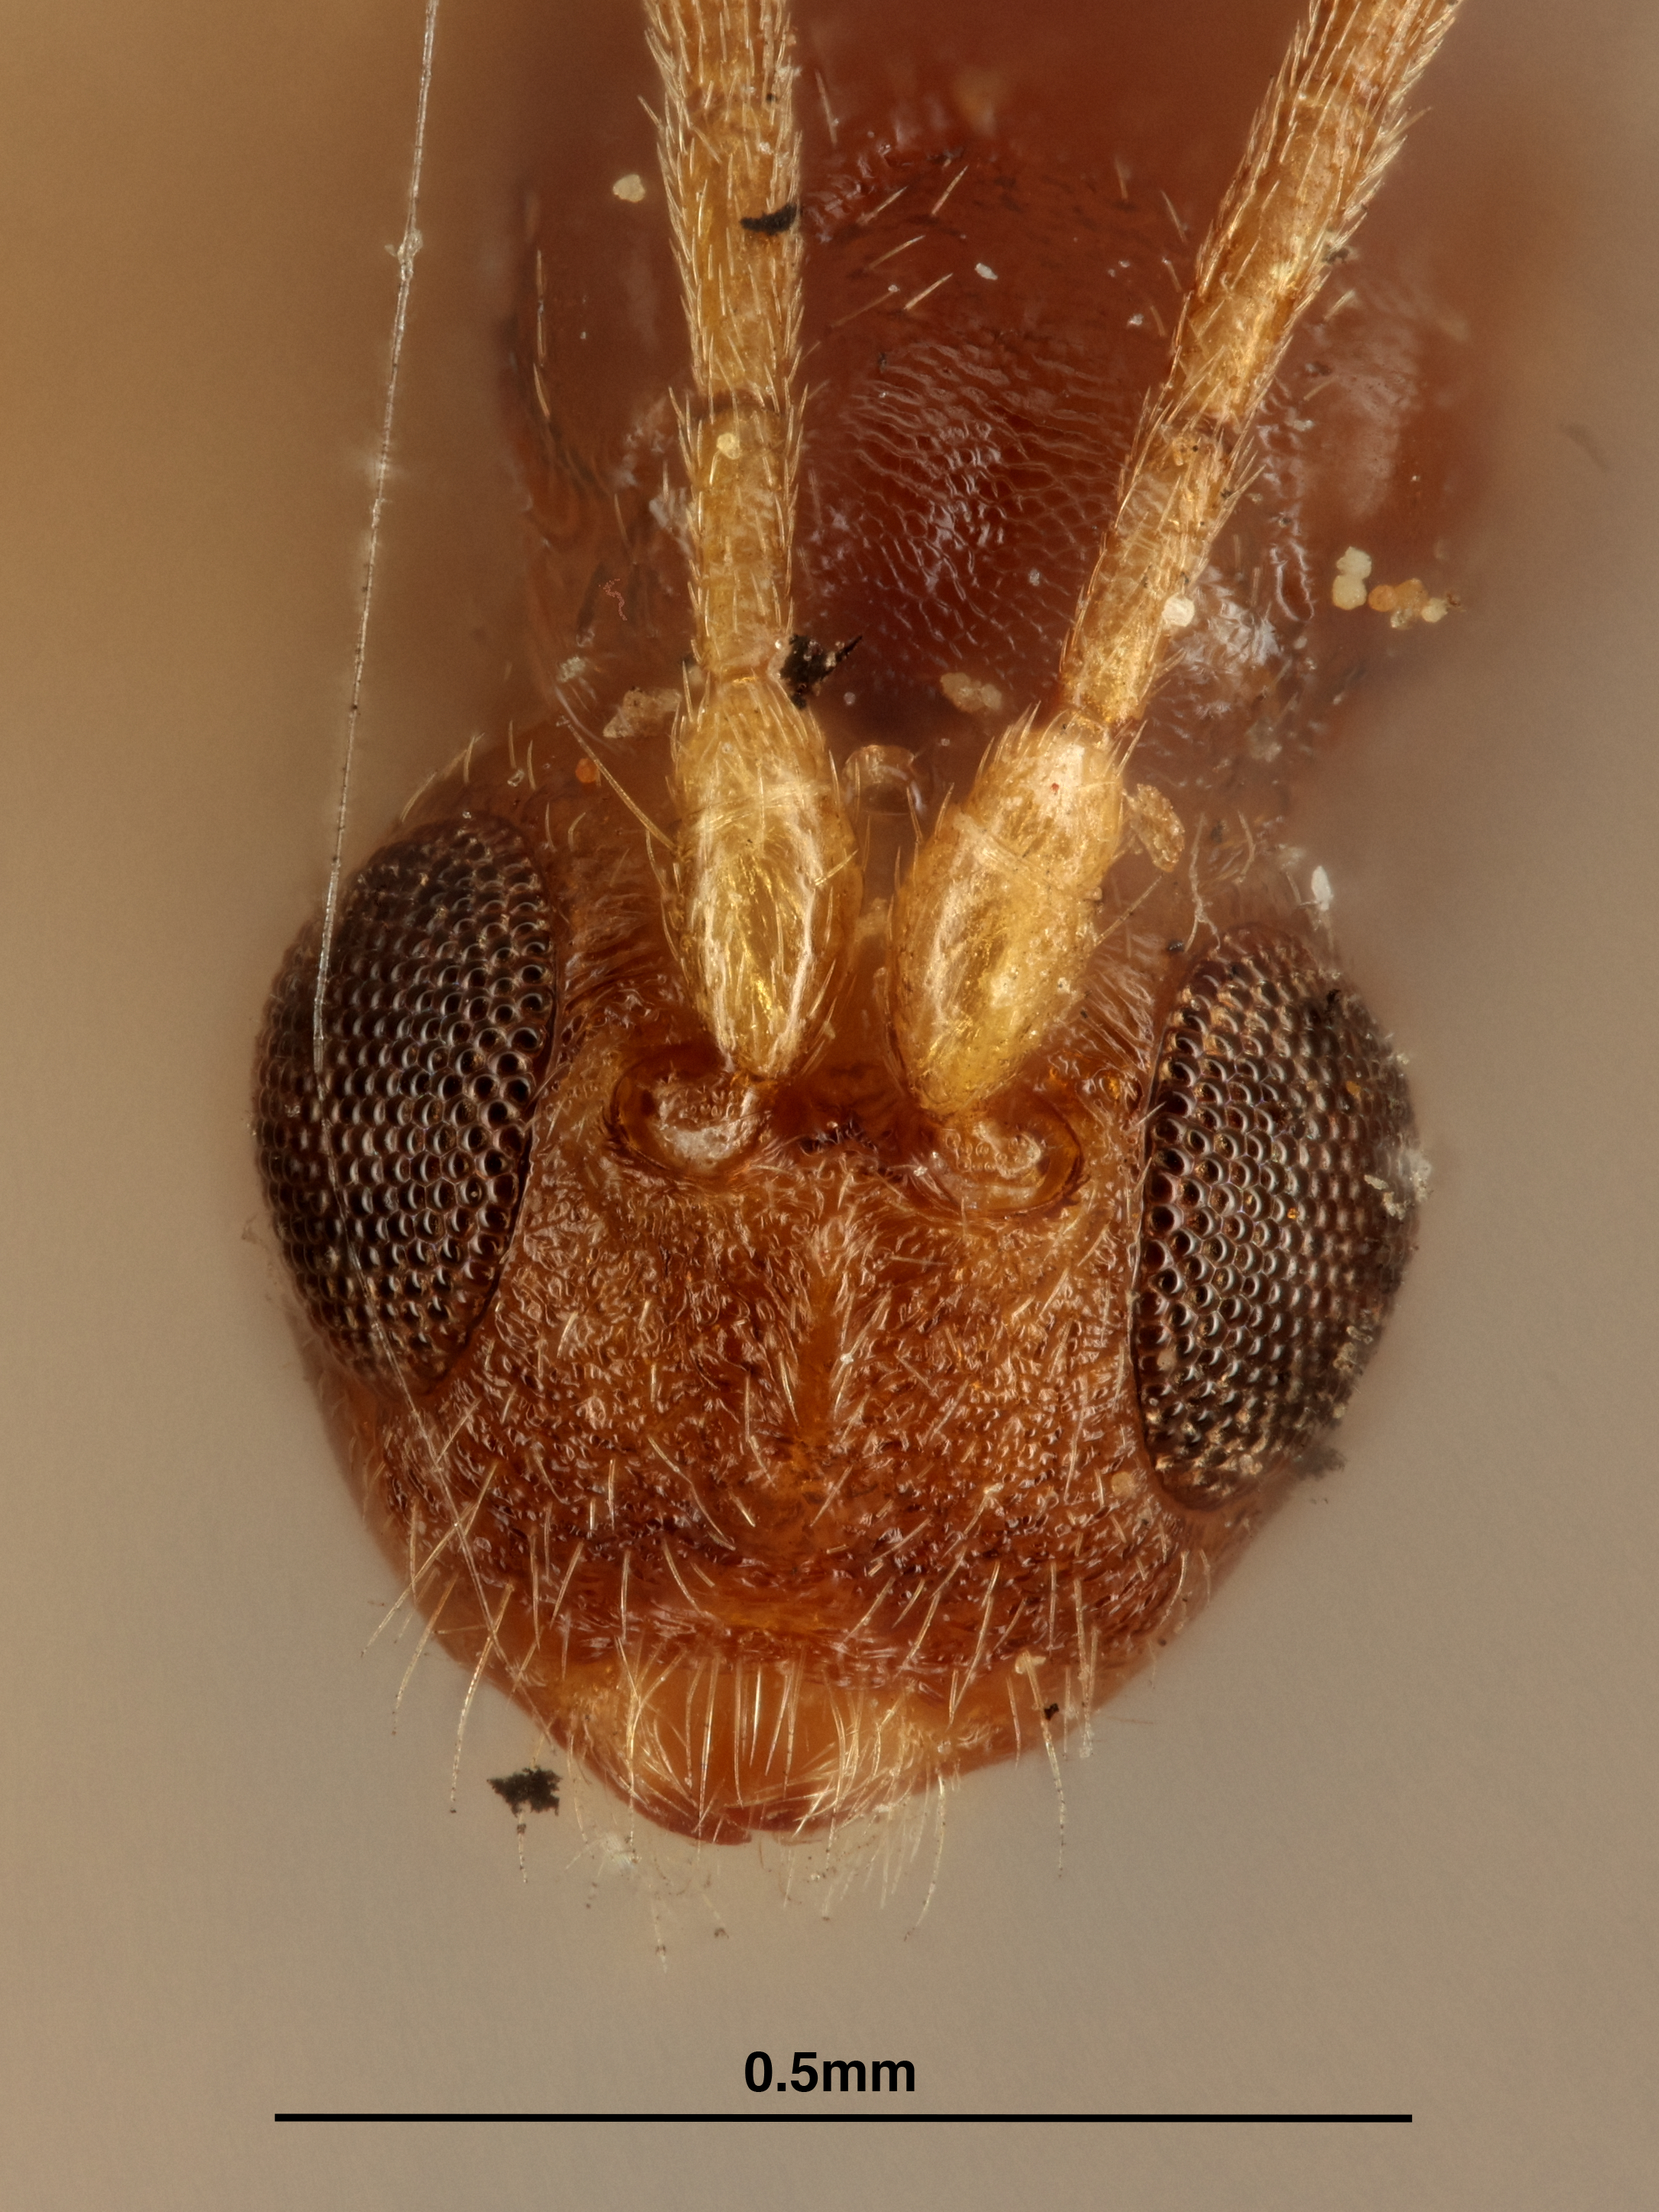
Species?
Ecphylus texanus
